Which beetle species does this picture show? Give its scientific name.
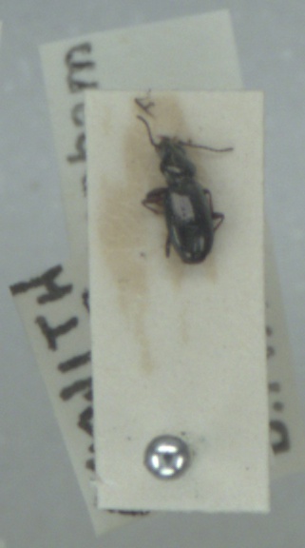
Bembidion lampros
